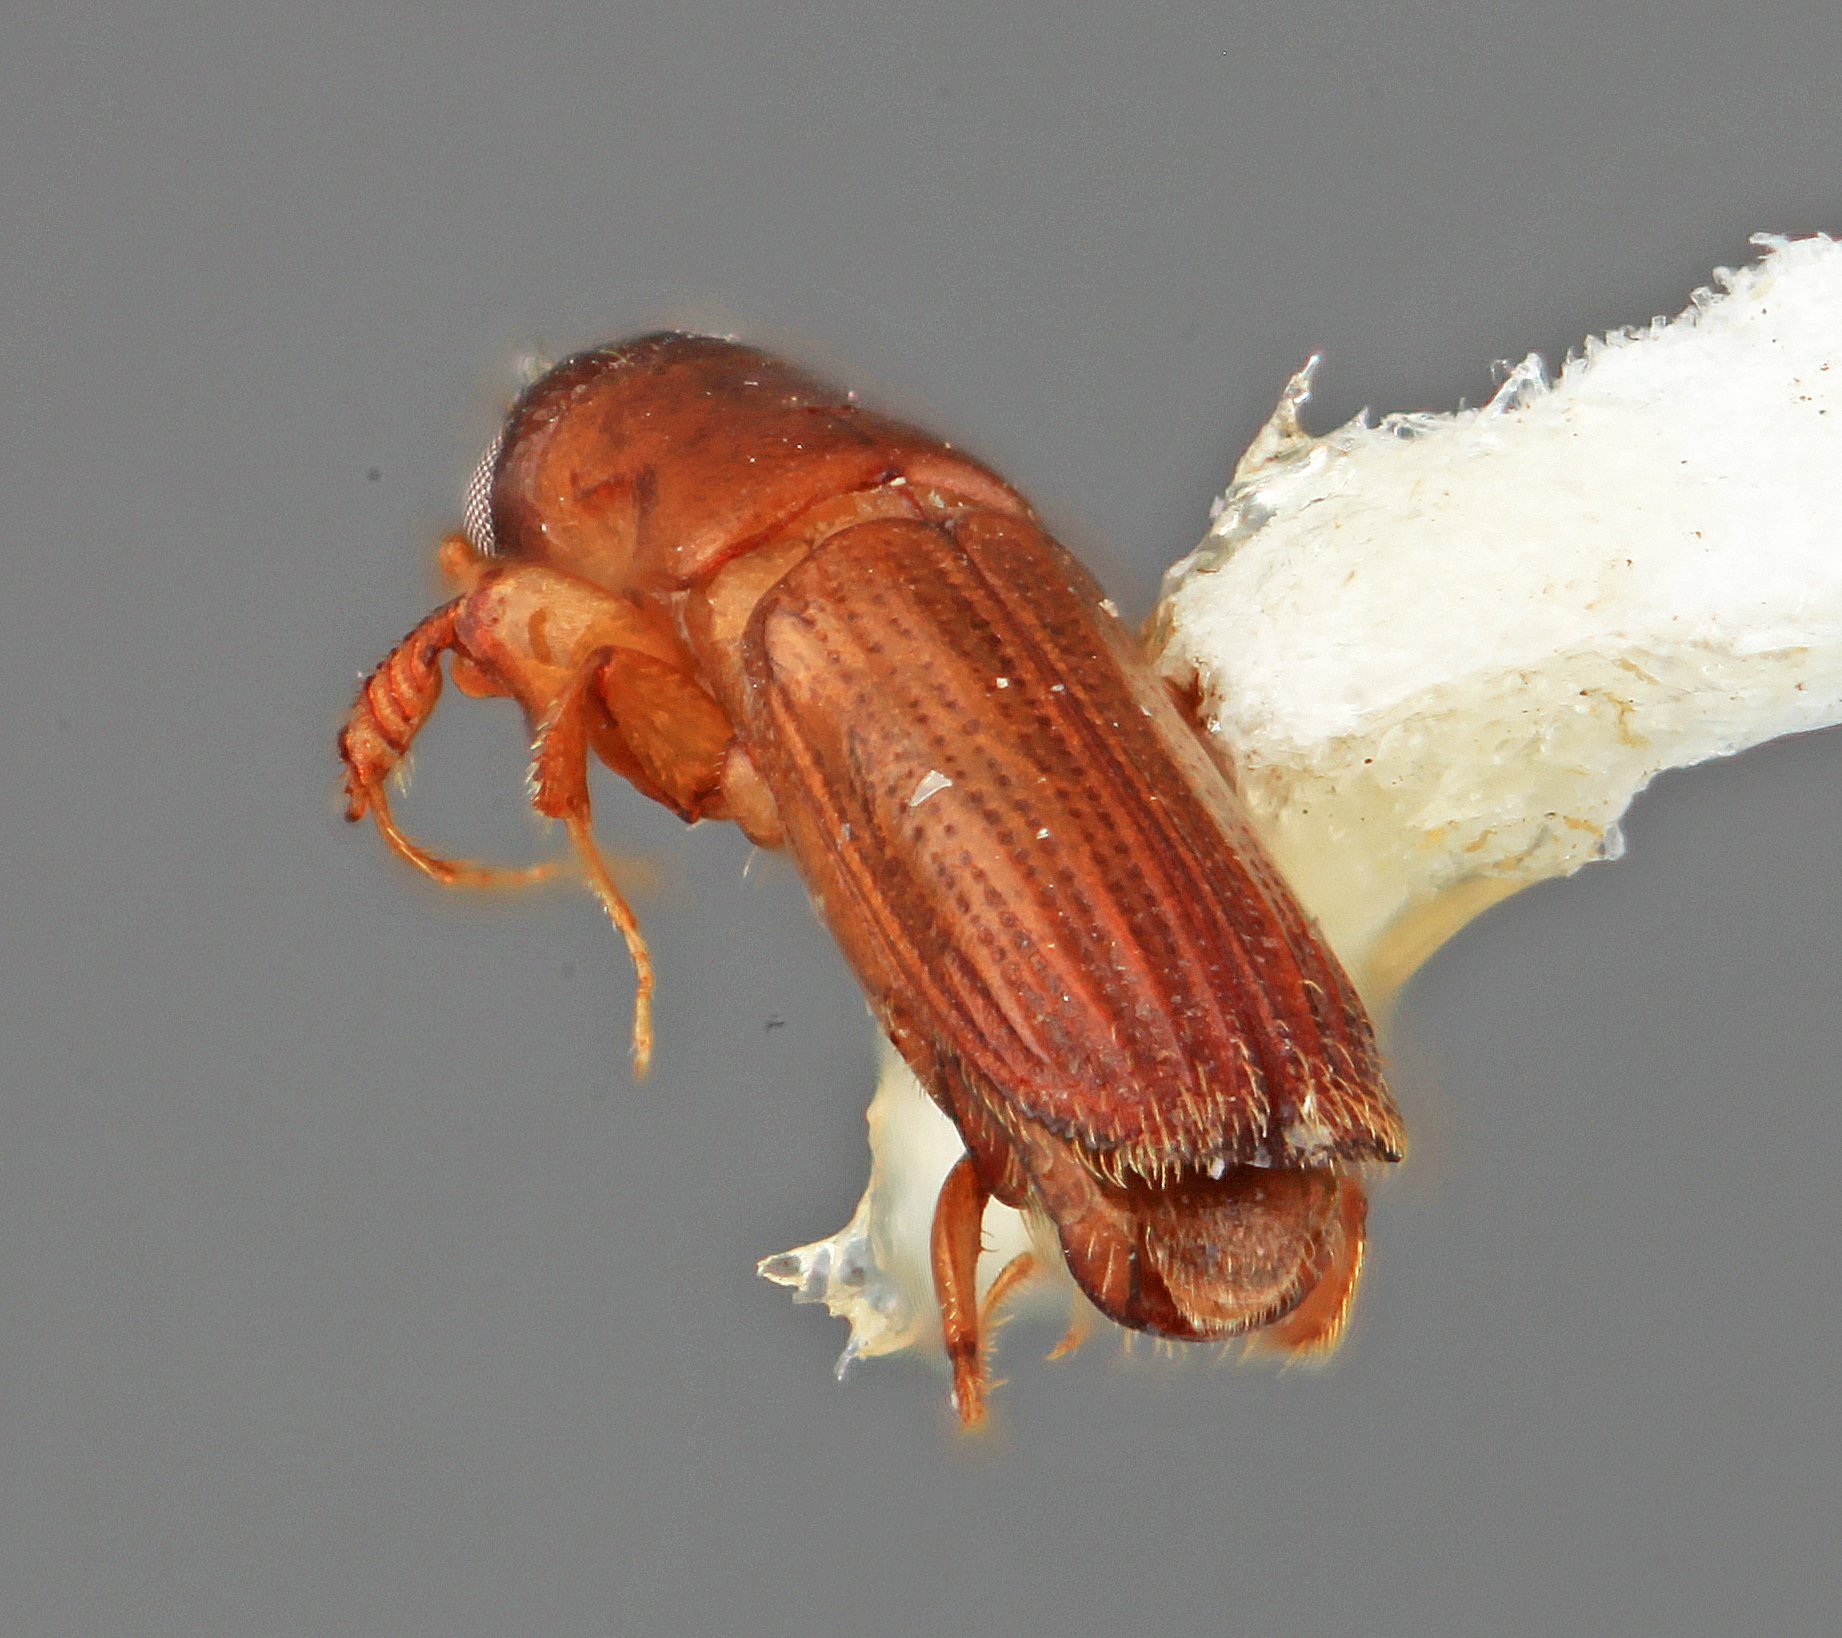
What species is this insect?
Platypus sicarius
